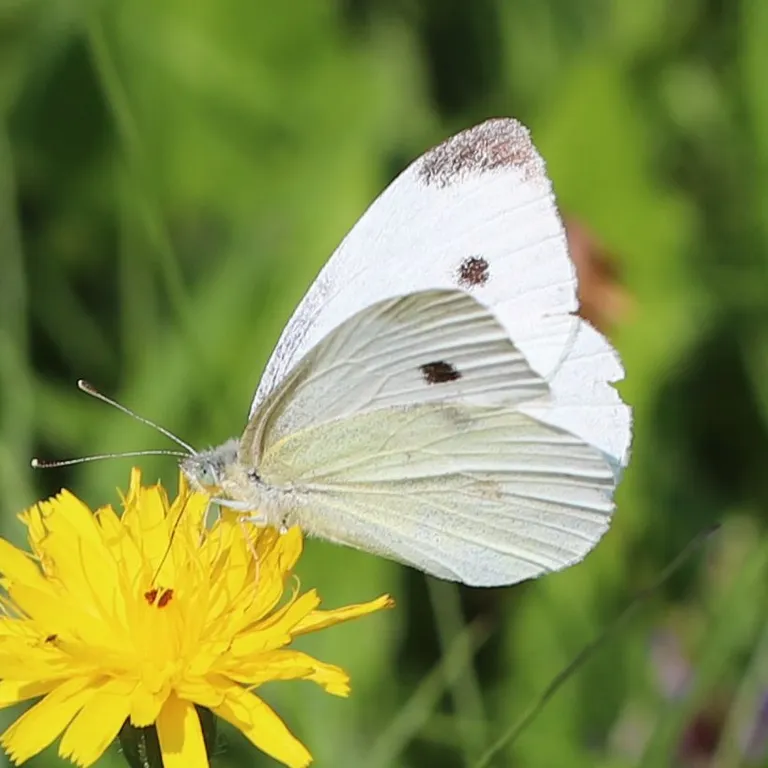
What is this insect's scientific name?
Pieris rapae
